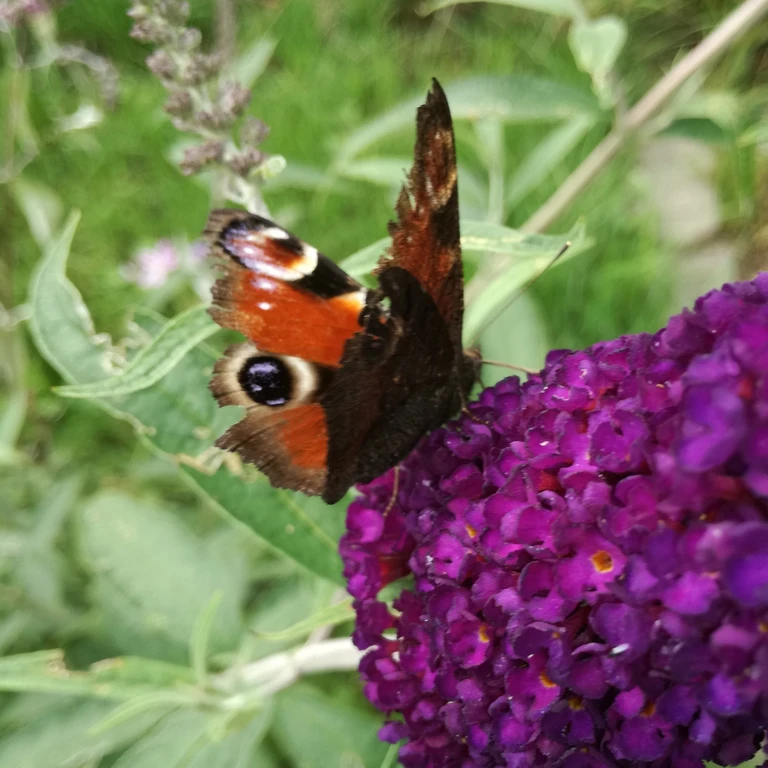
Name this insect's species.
Aglais io
